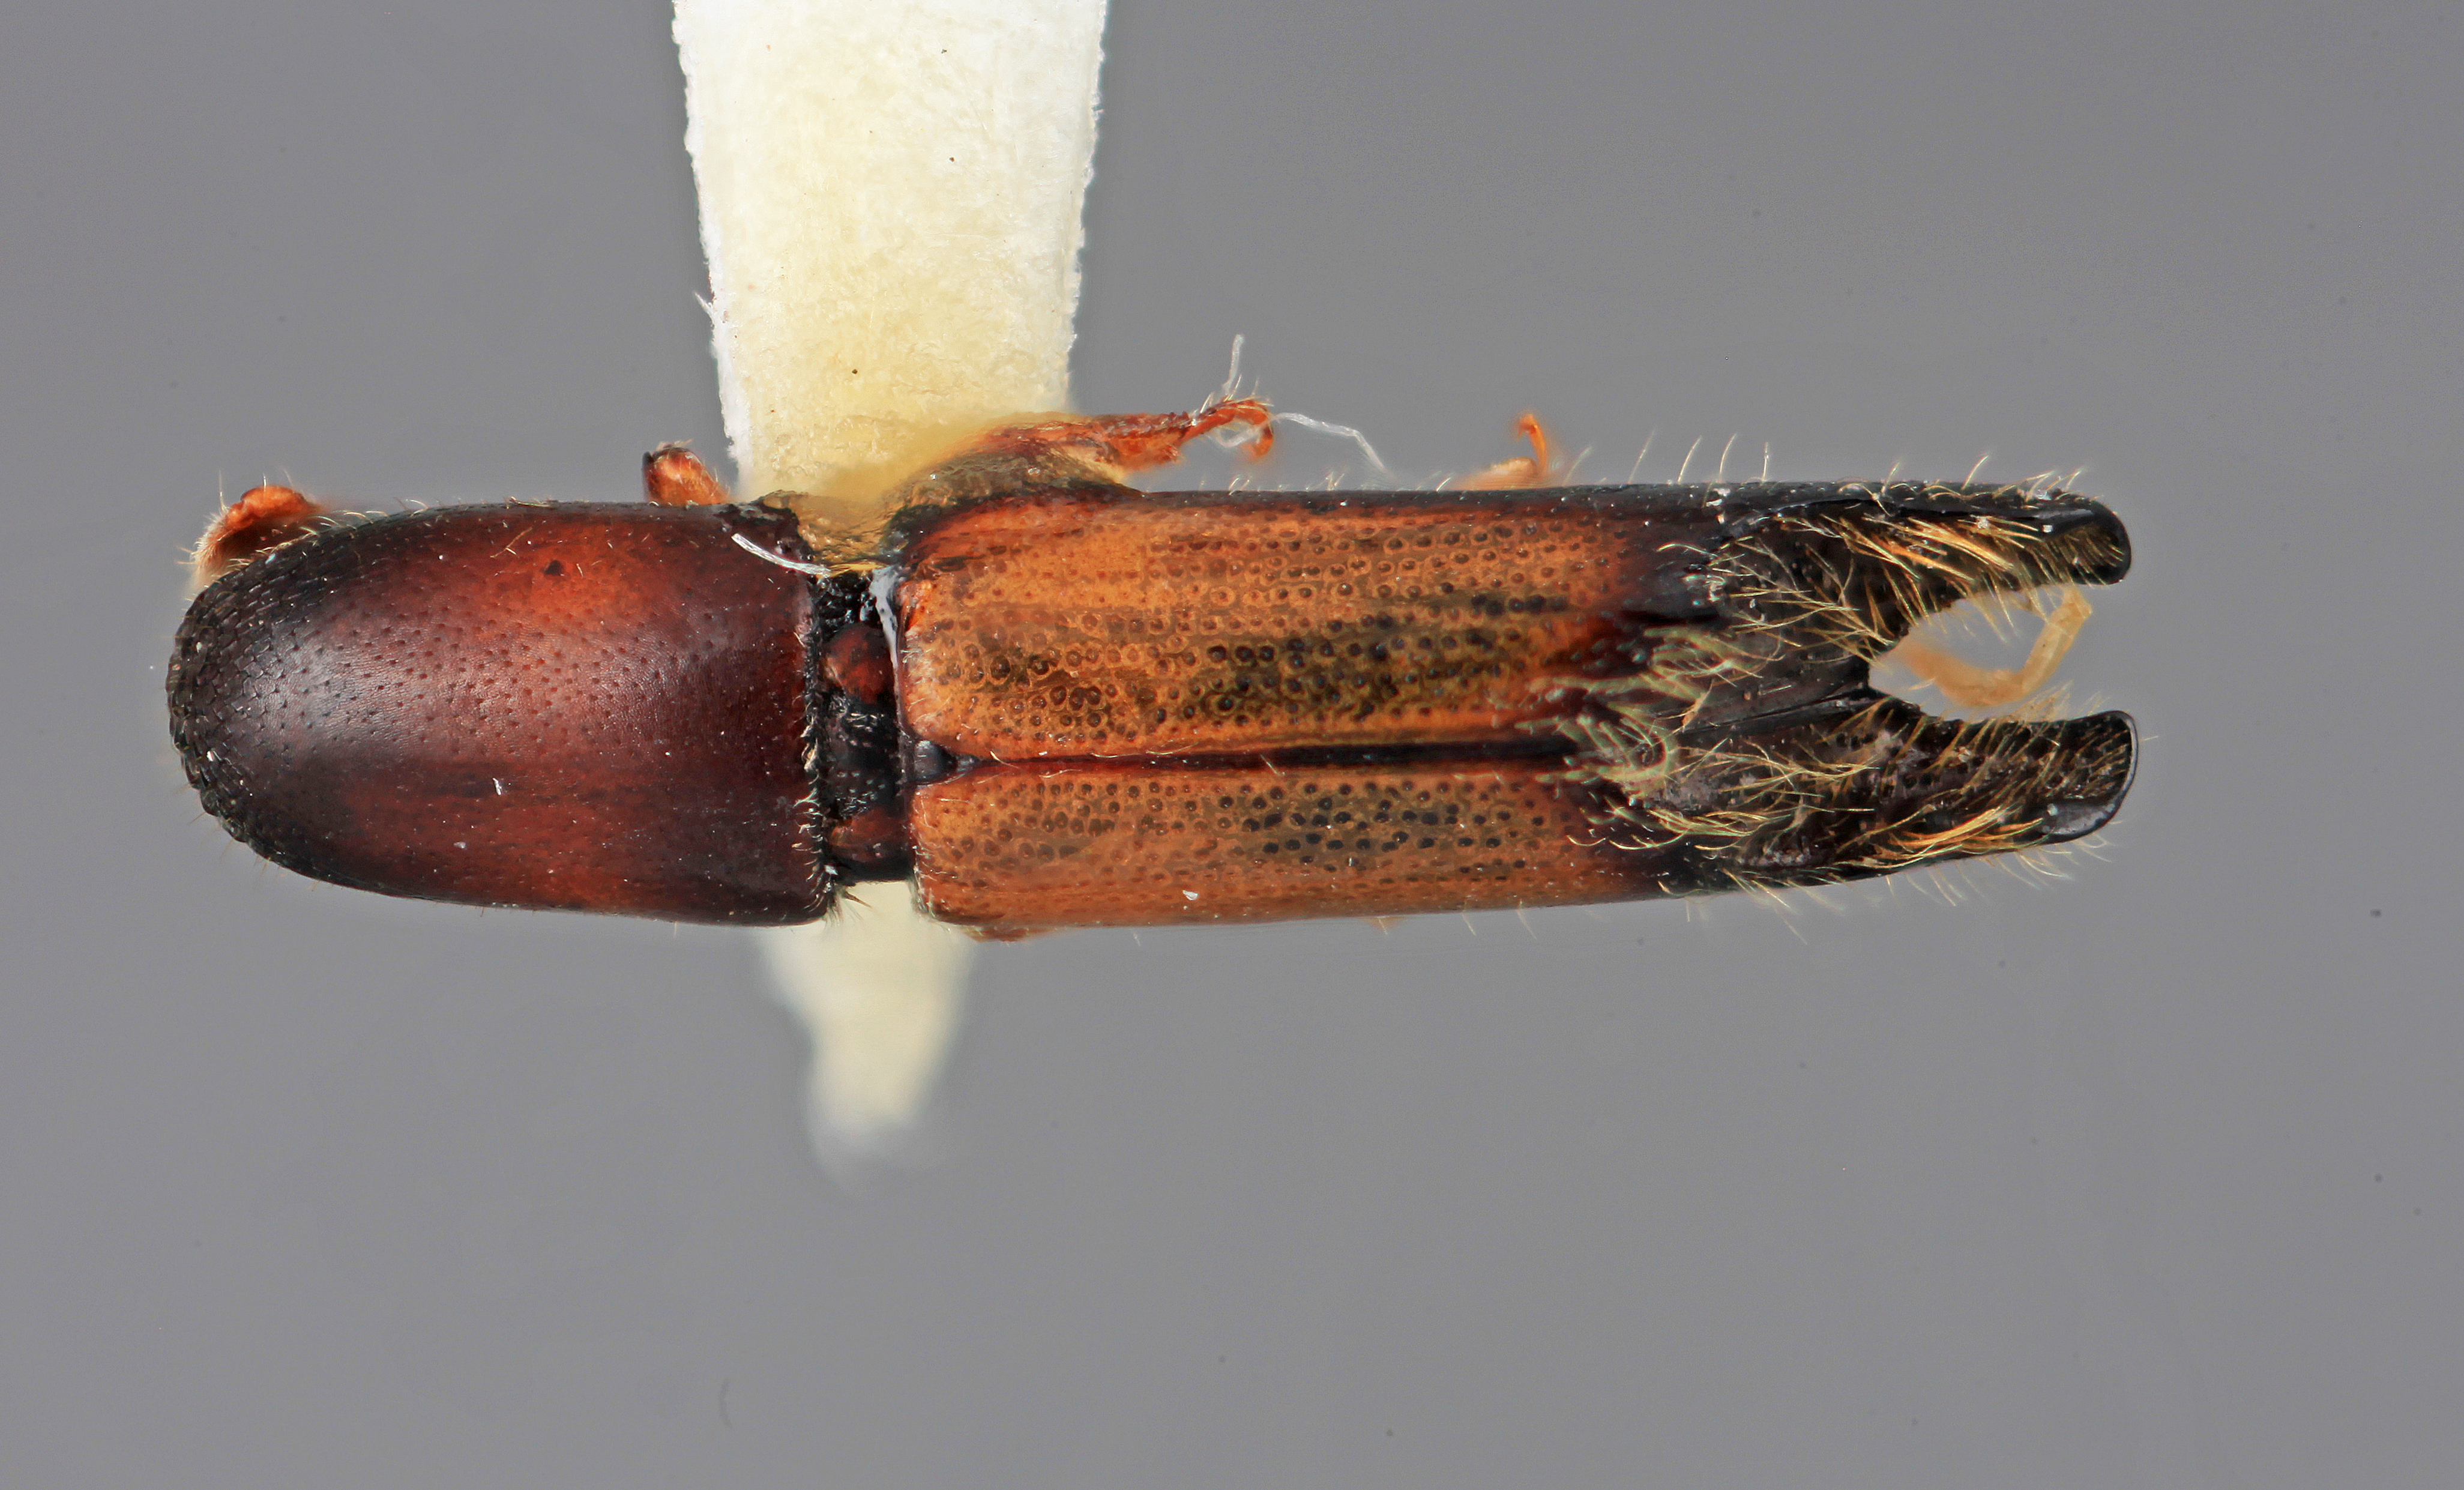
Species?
Amphicranus attenuatus
